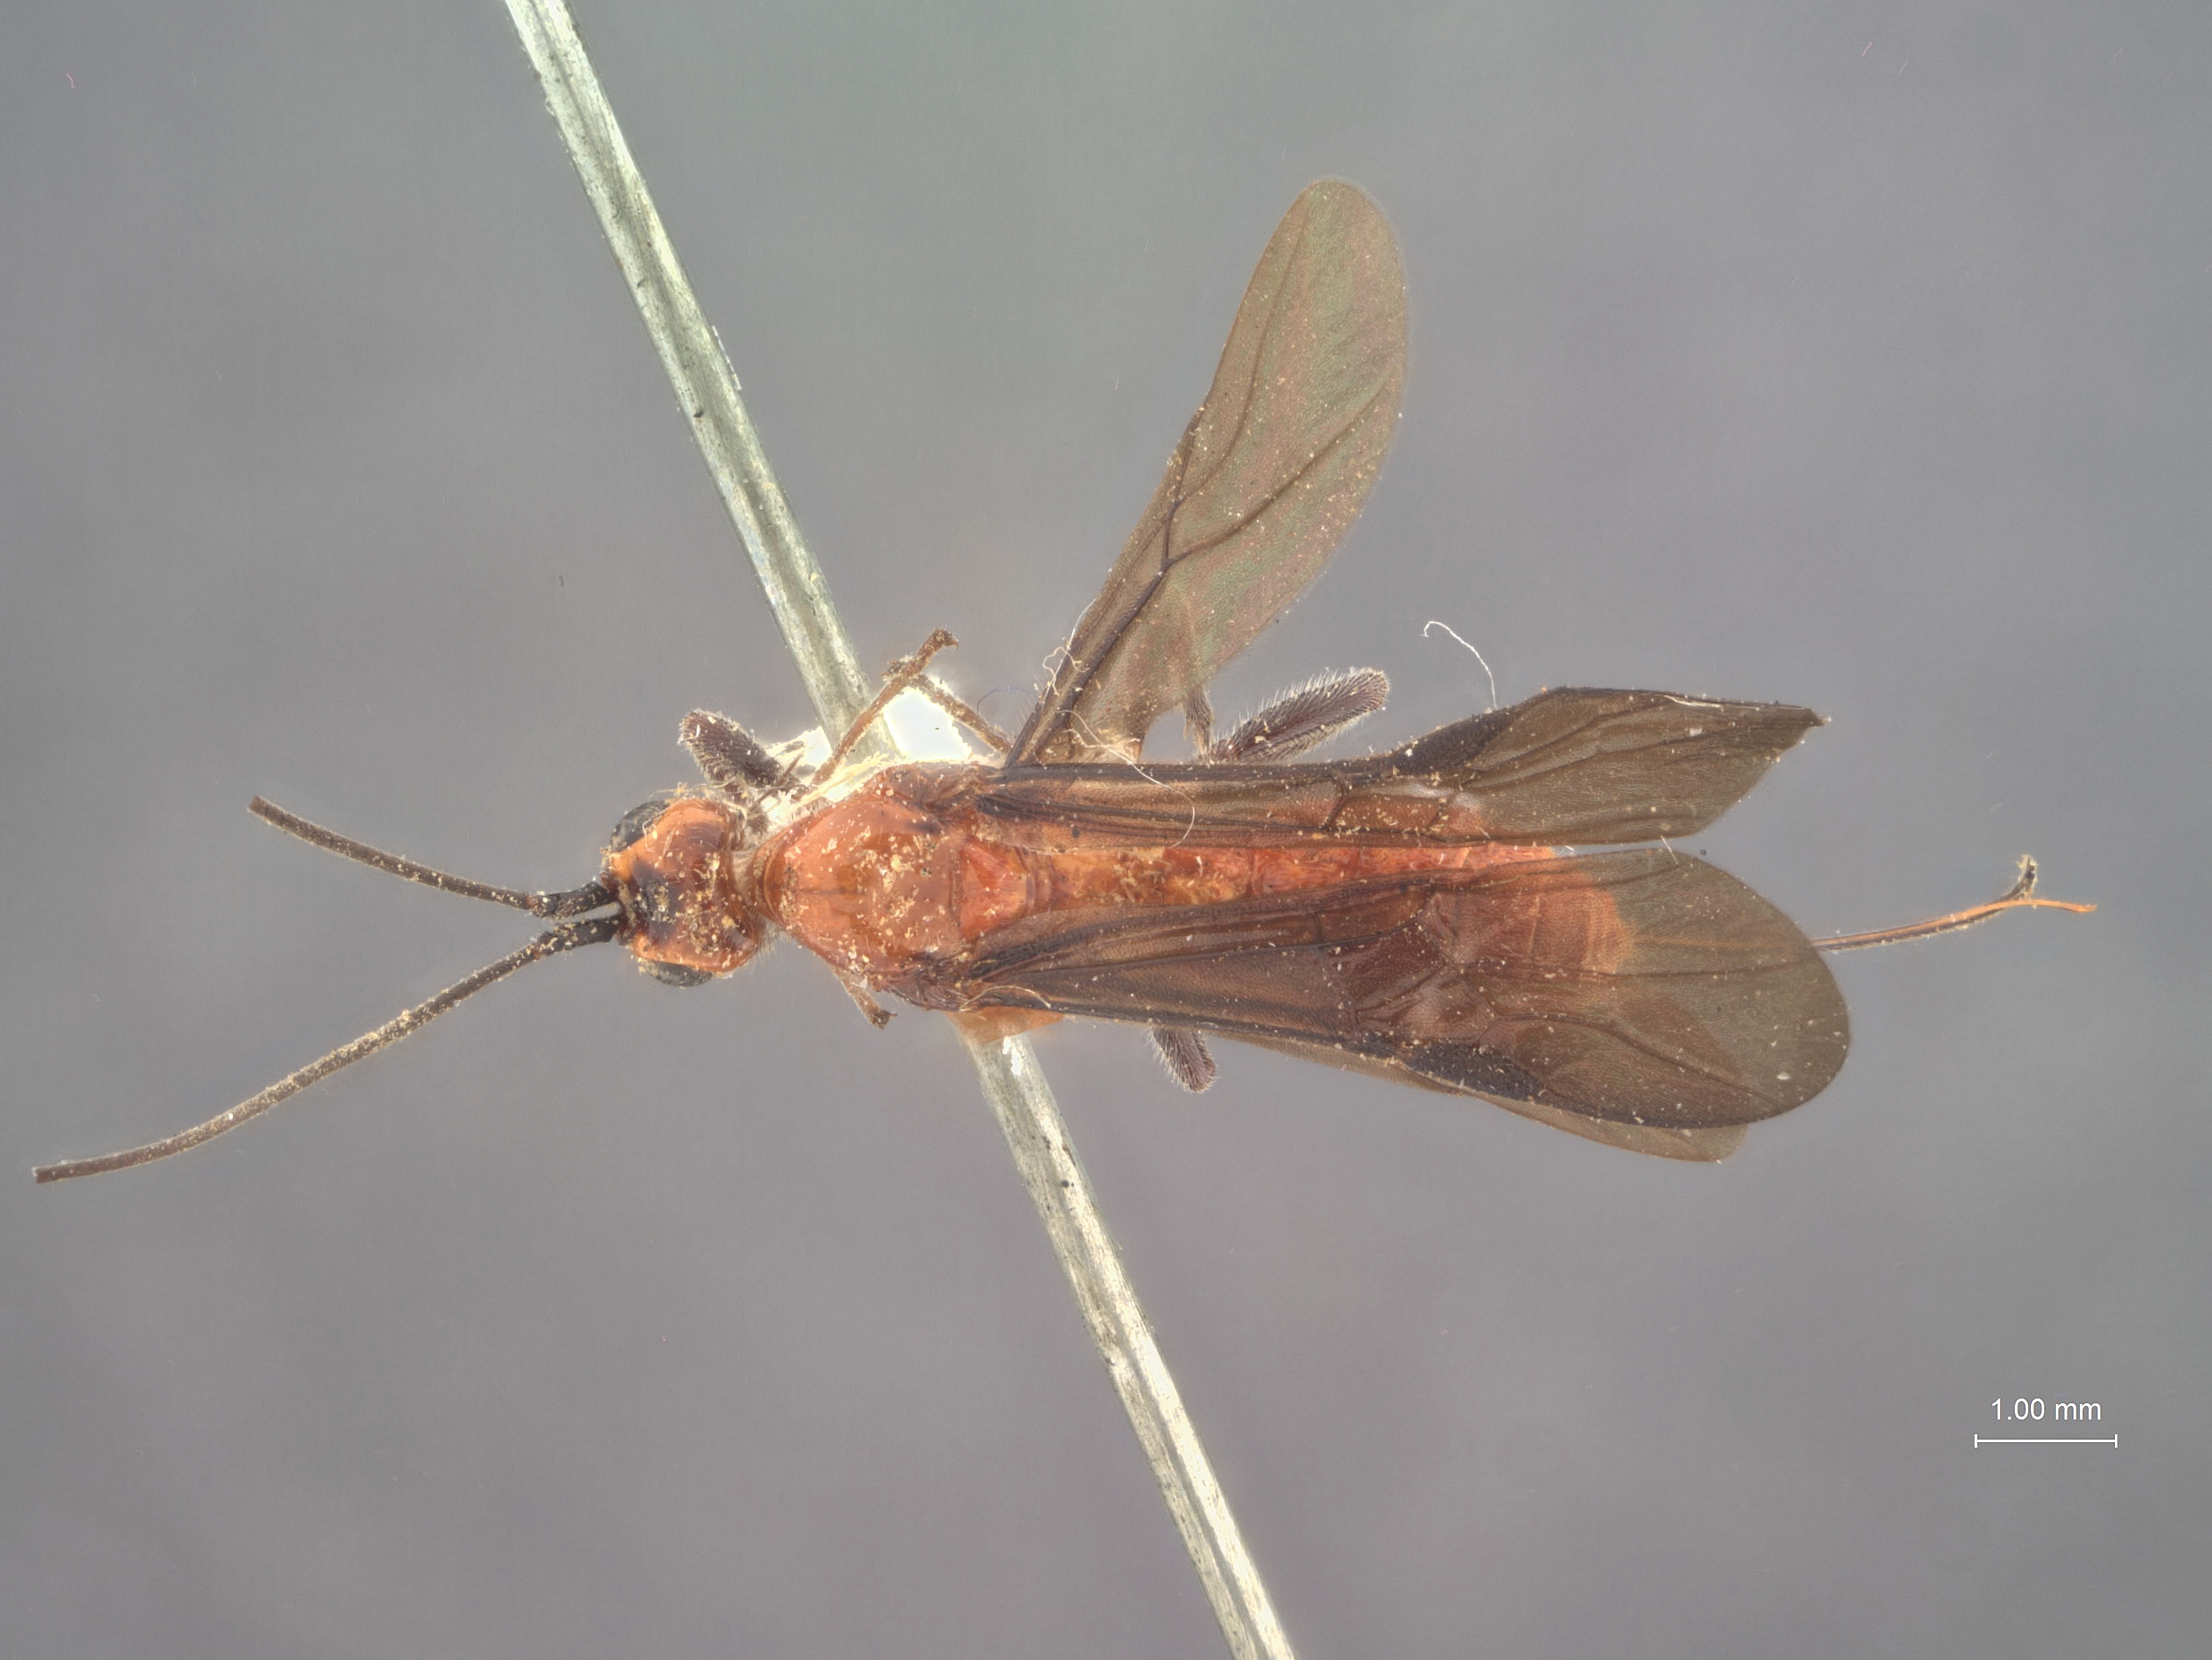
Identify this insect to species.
Atanycolus femoratae
